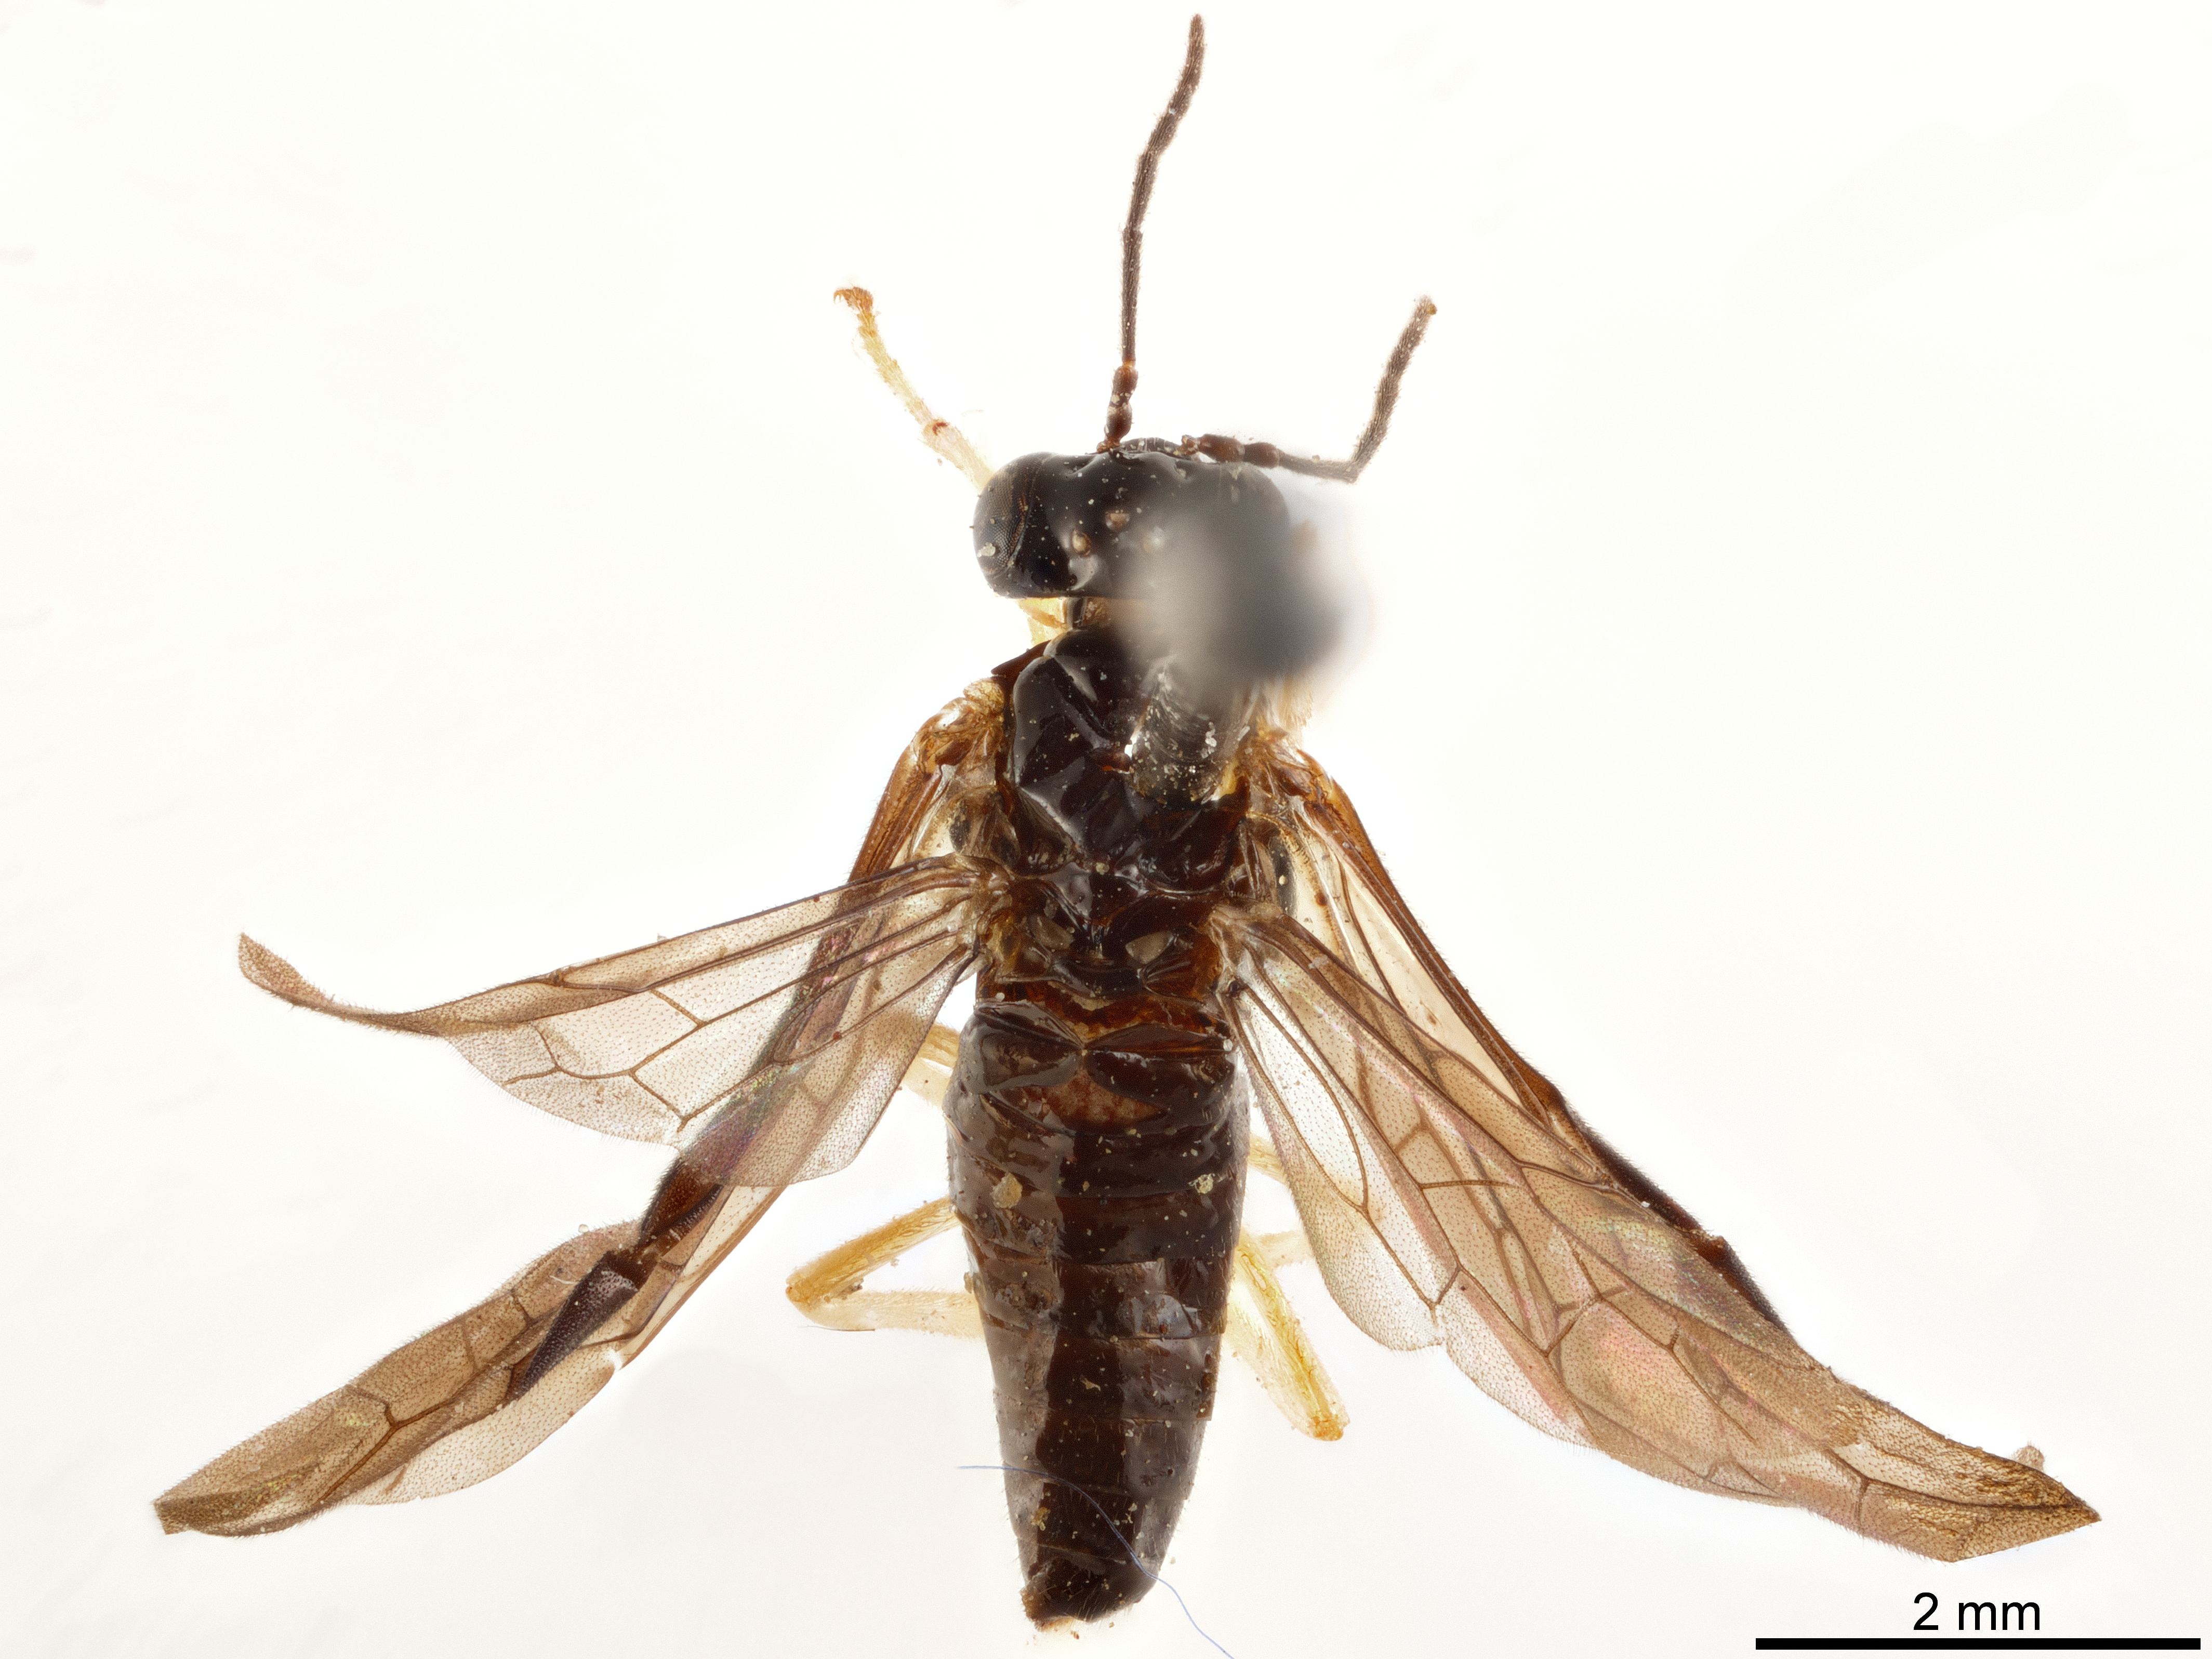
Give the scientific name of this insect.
Birmindia gracilis
